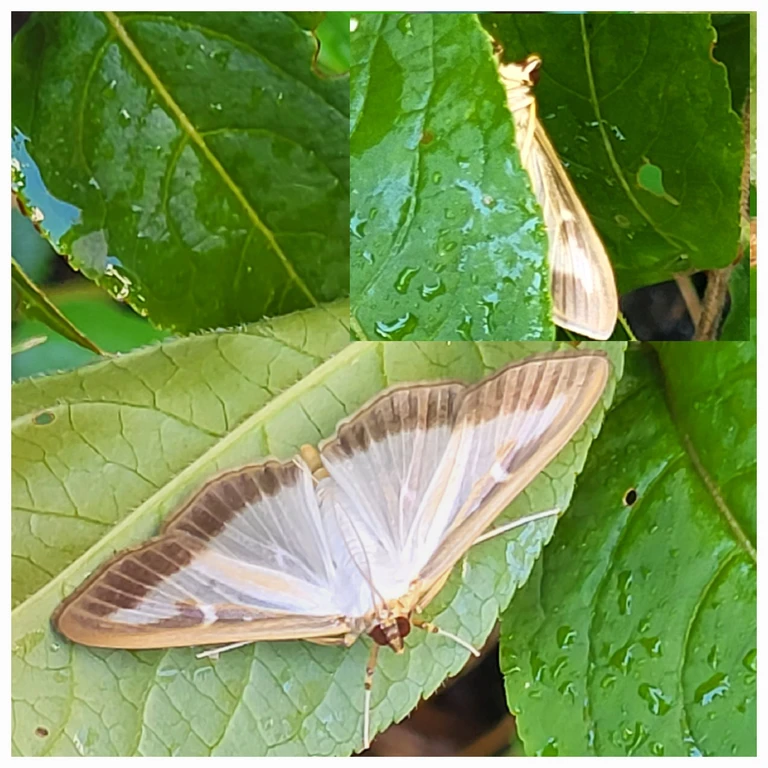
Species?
Cydalima perspectalis
